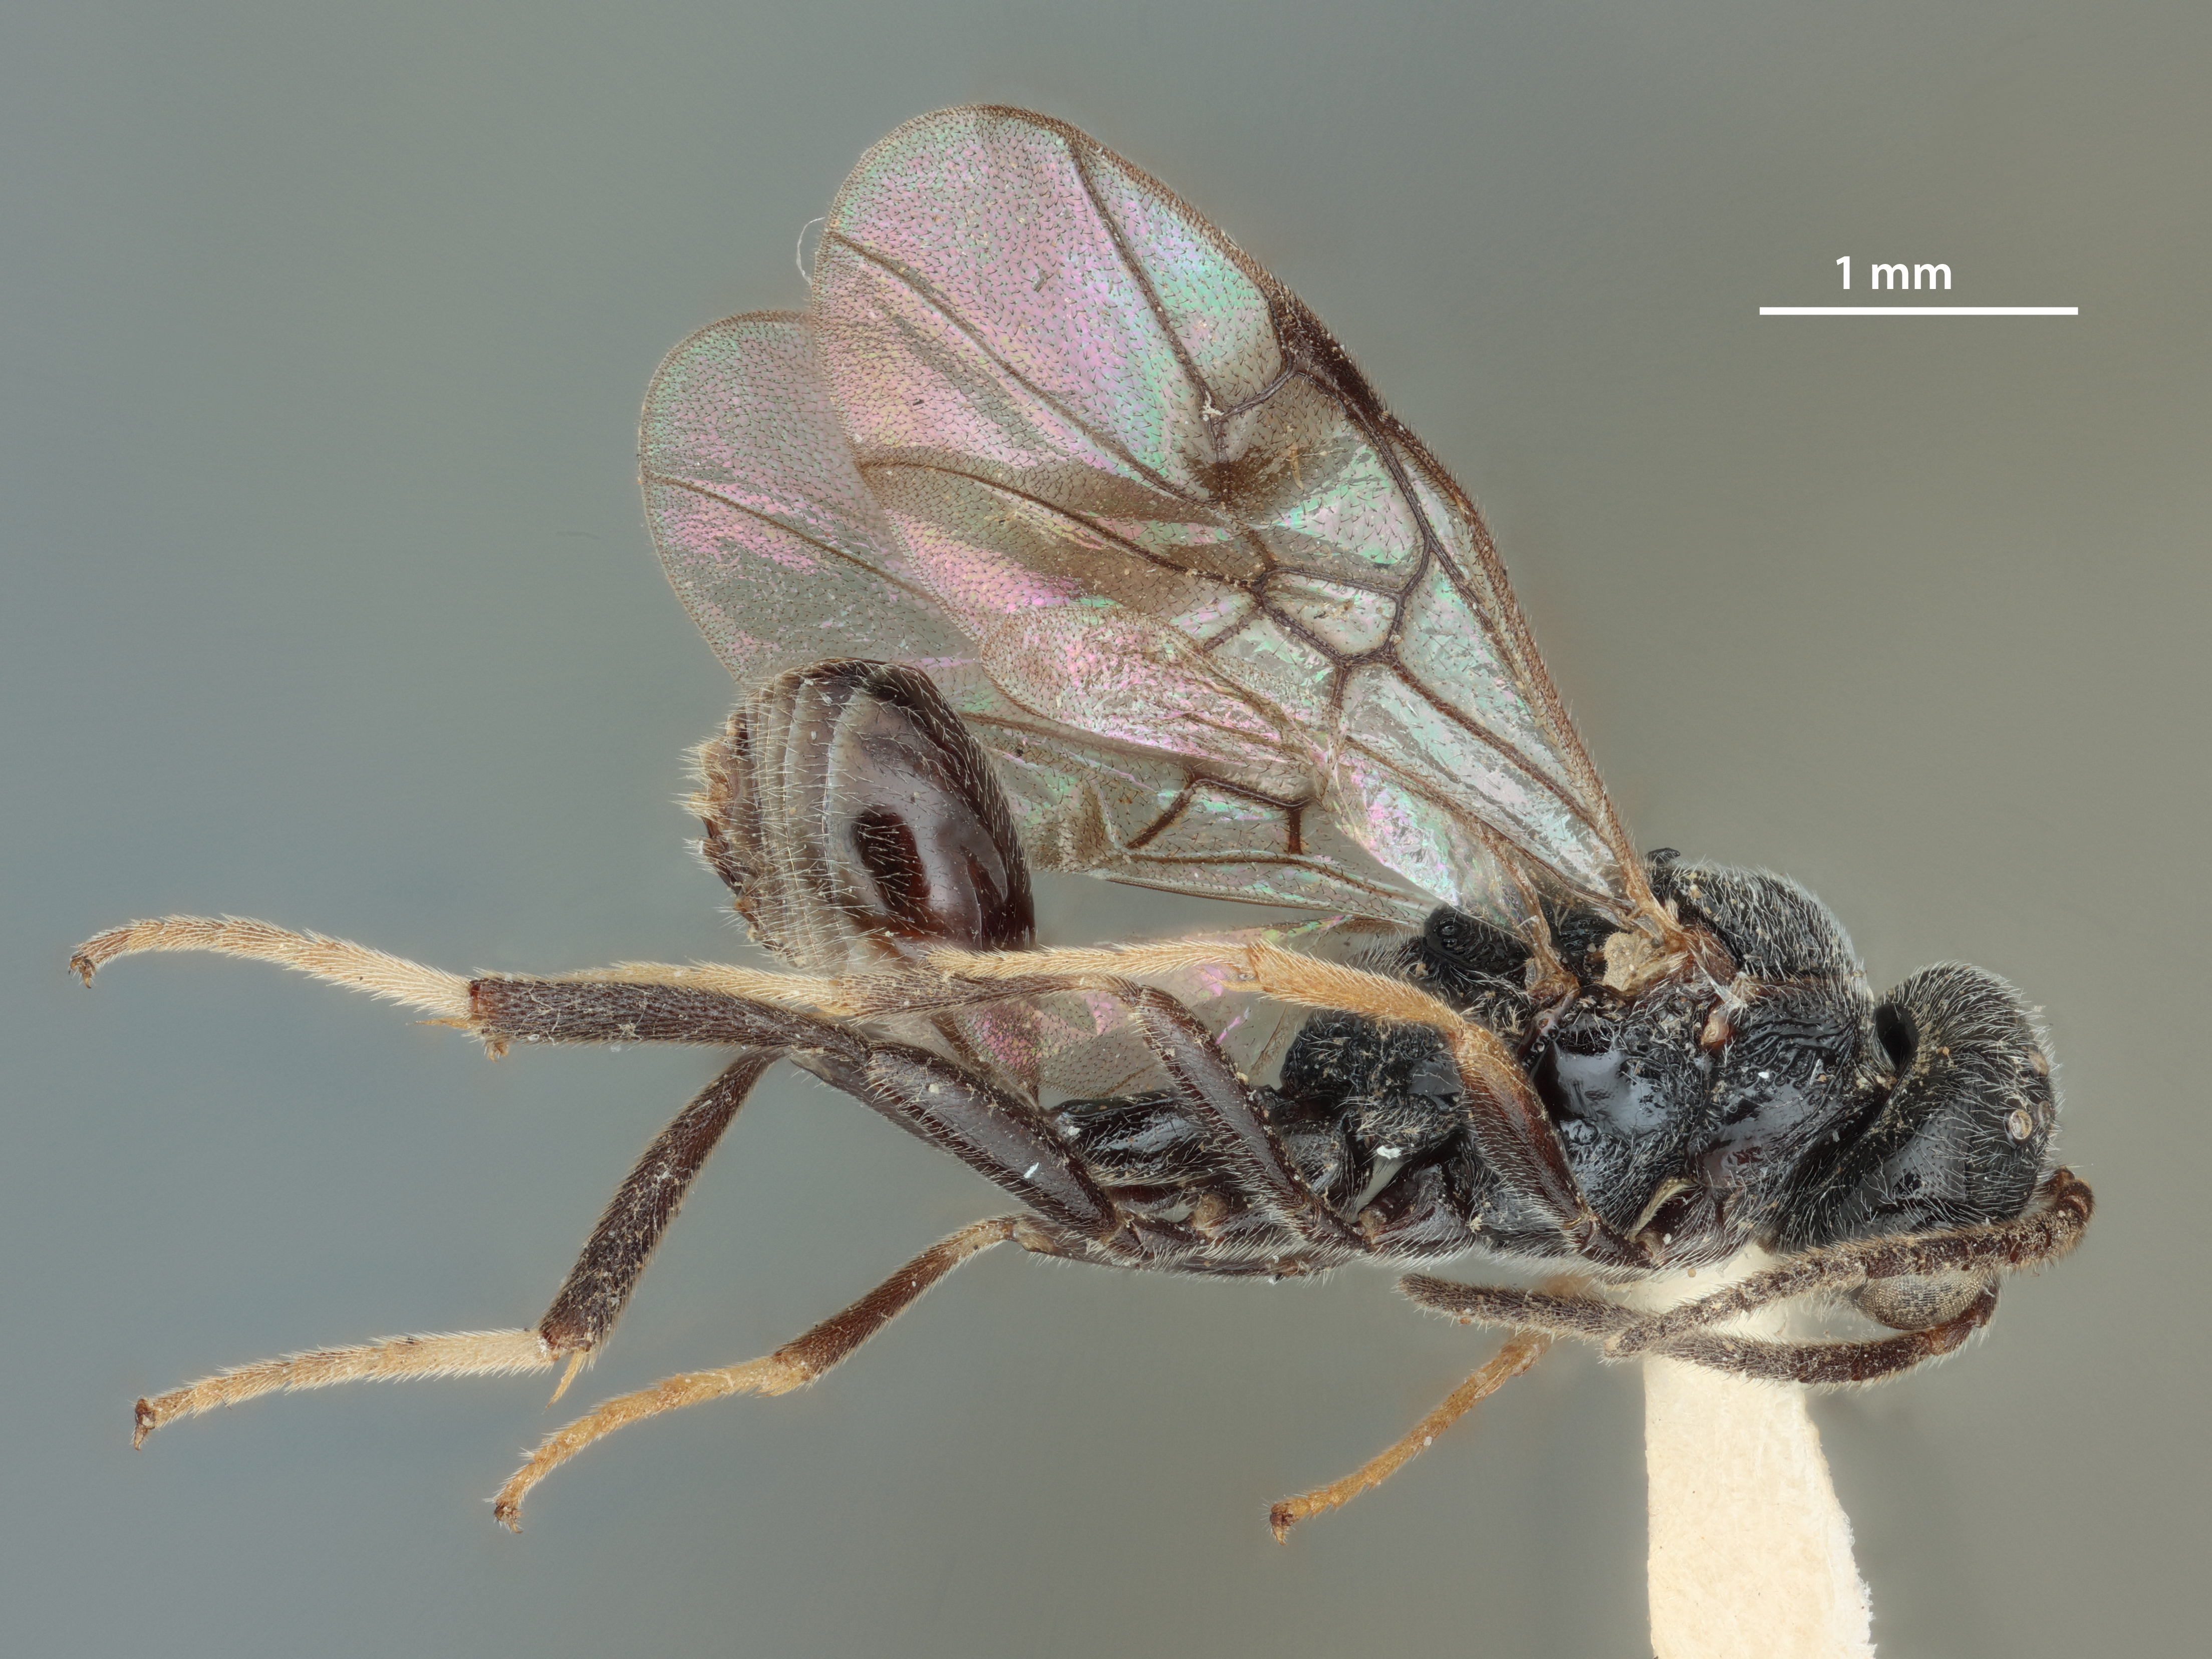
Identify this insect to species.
Ropronia brevicornis
